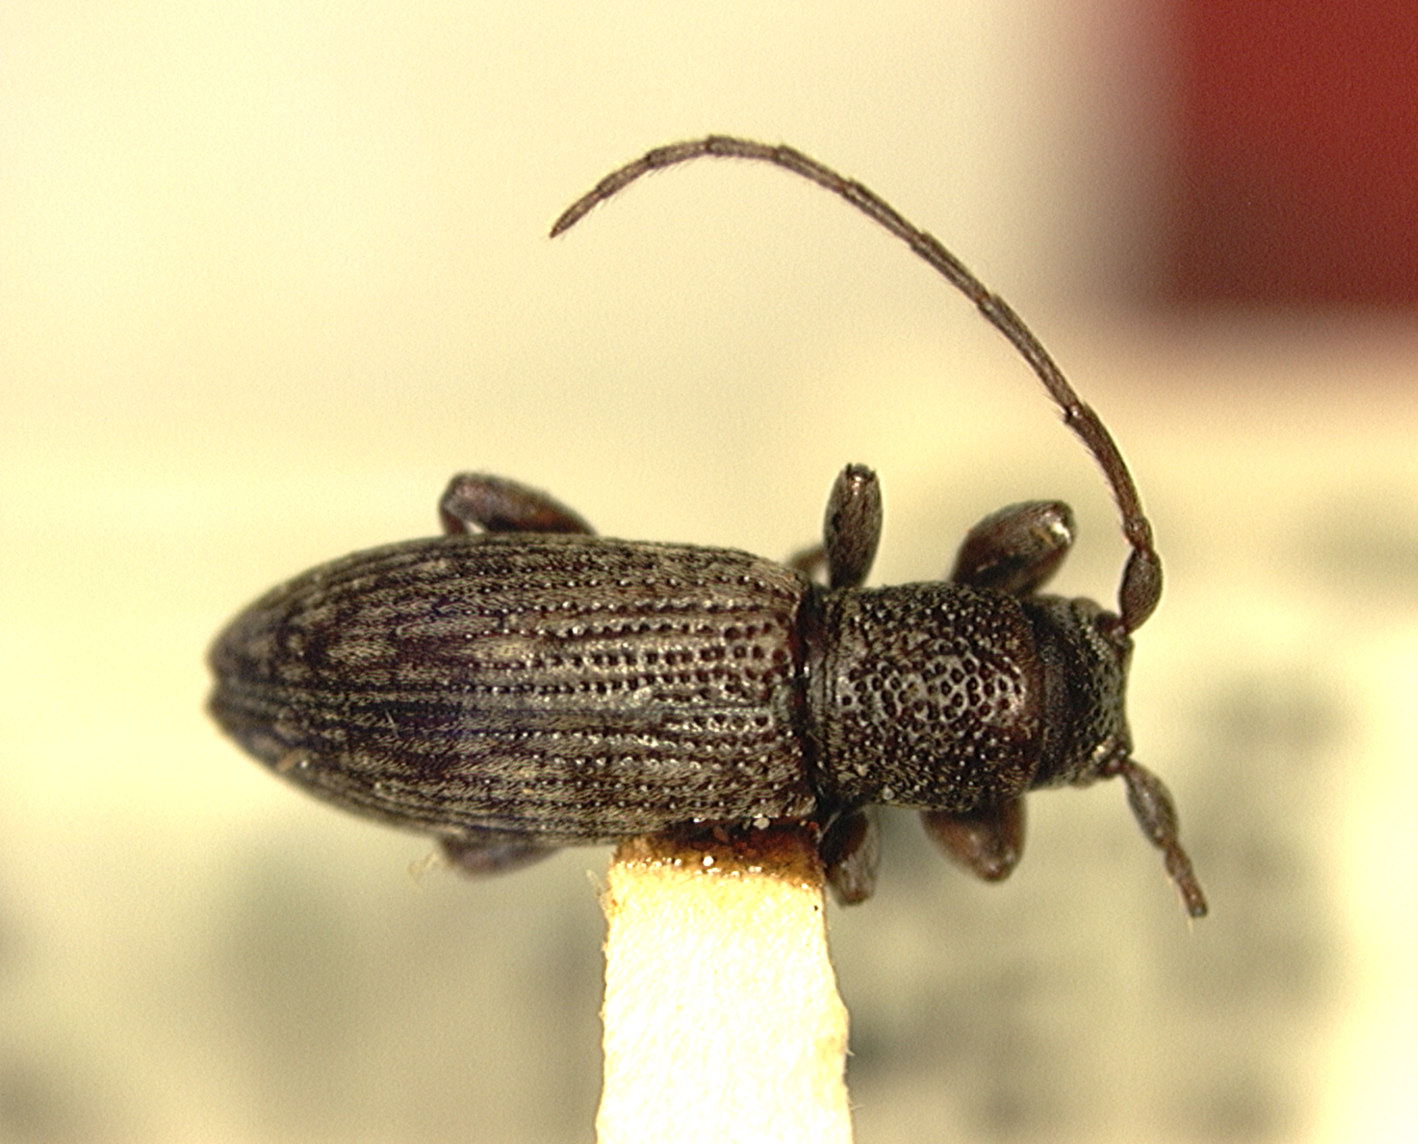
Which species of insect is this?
Palausybra vestigialis
